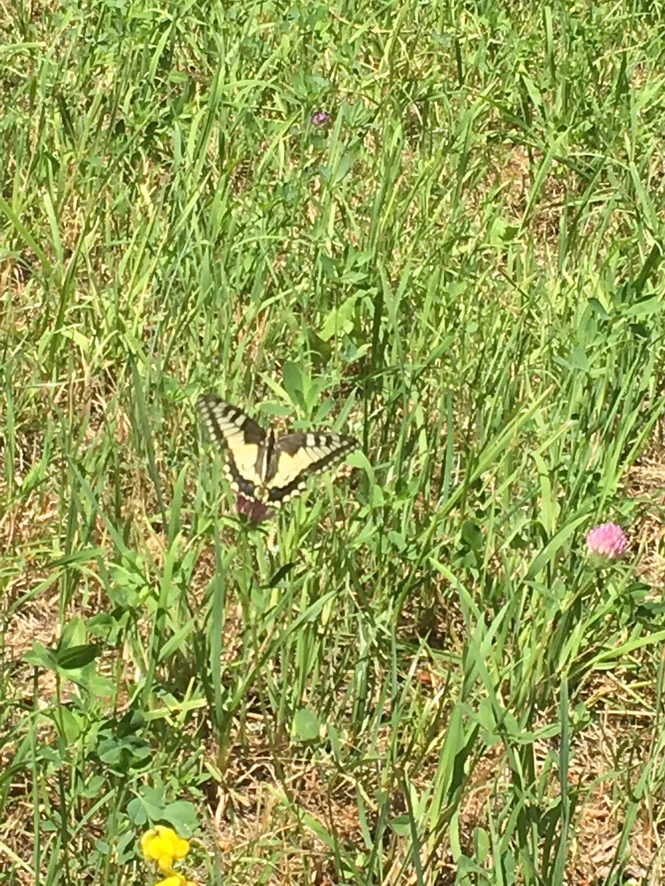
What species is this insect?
Papilio machaon
